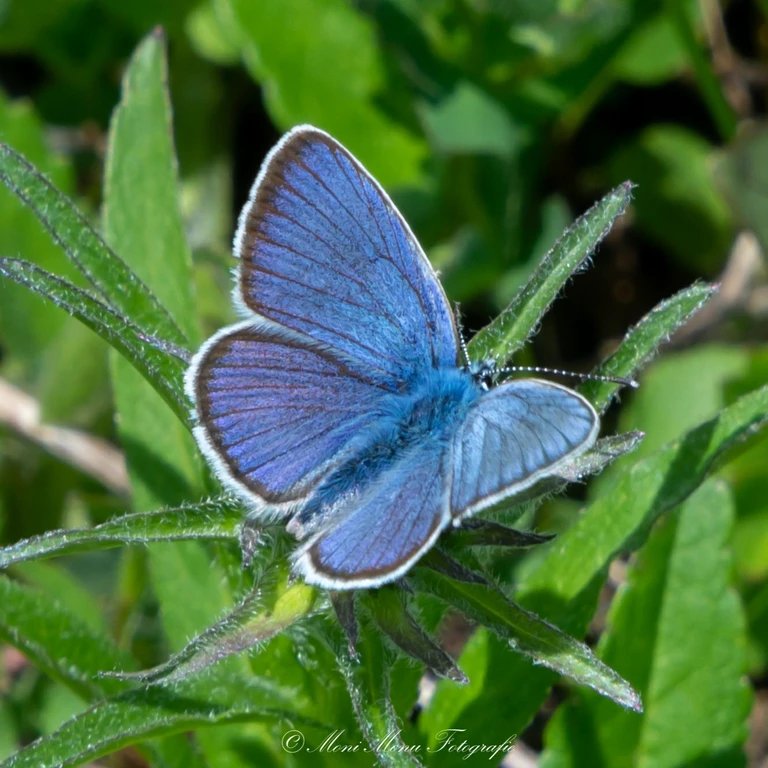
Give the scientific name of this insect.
Cyaniris semiargus
